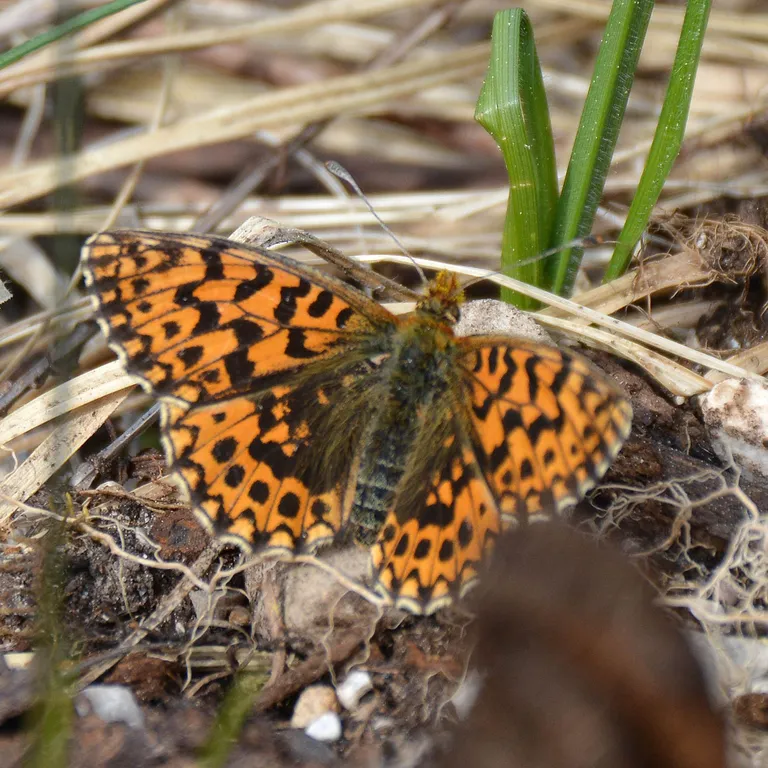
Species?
Boloria dia
